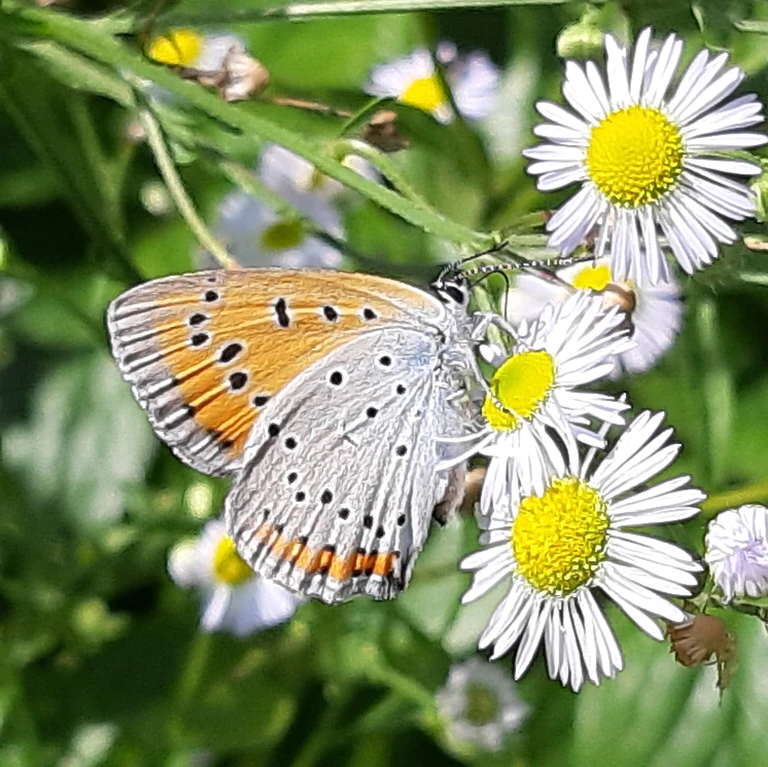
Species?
Lycaena dispar
